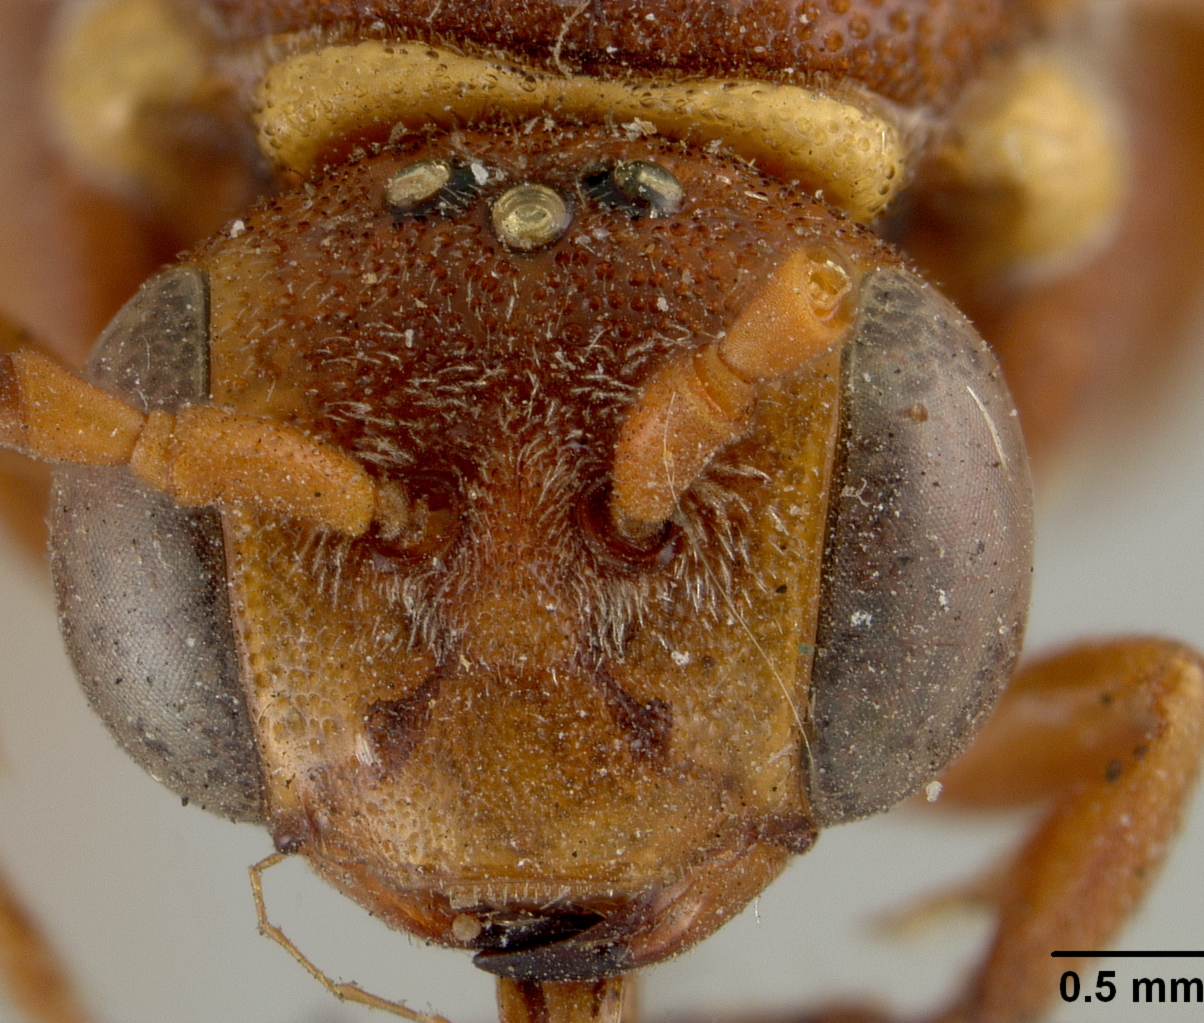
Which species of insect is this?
Nomada belfragei
